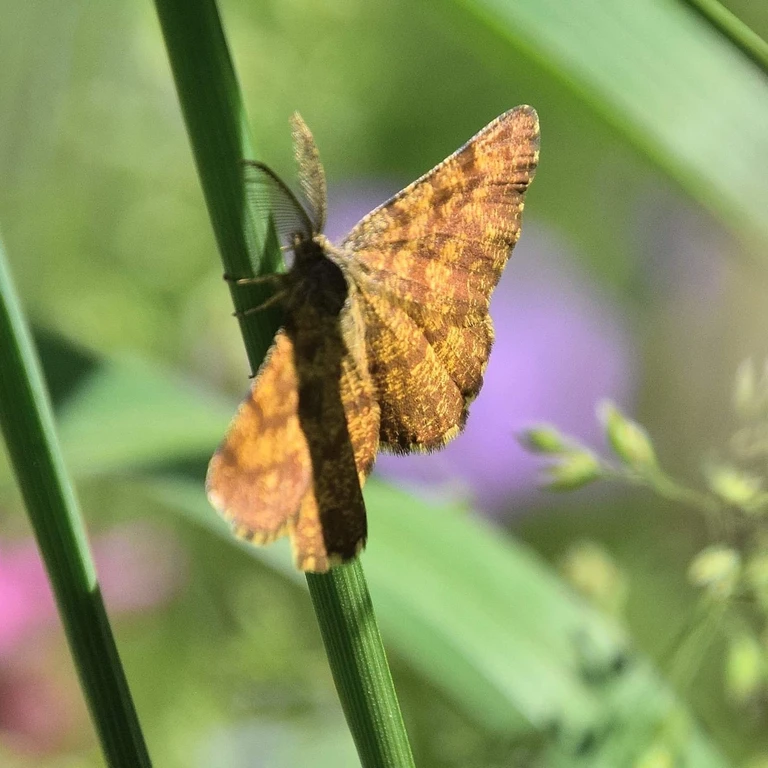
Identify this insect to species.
Ematurga atomaria
